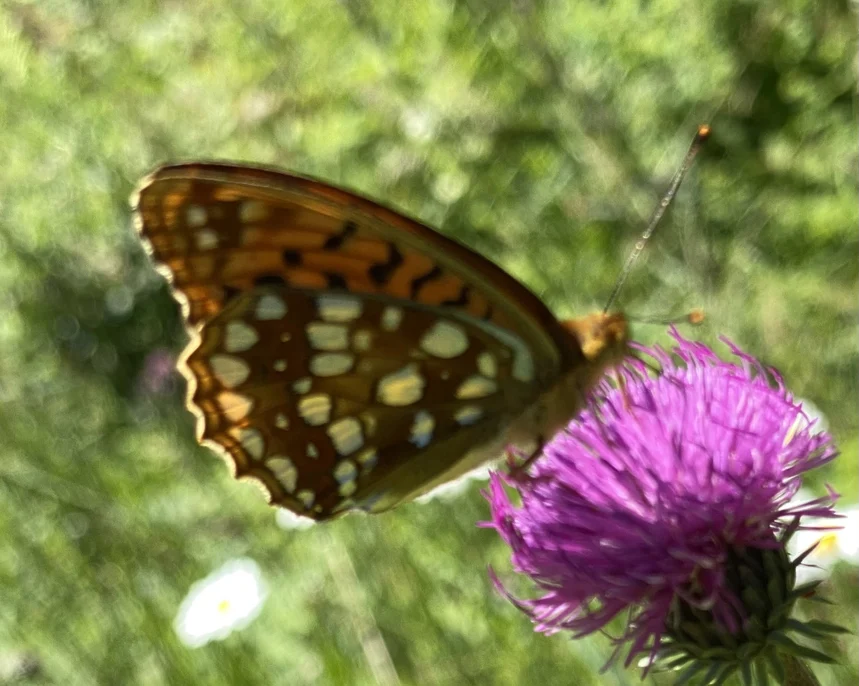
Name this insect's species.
Fabriciana adippe
